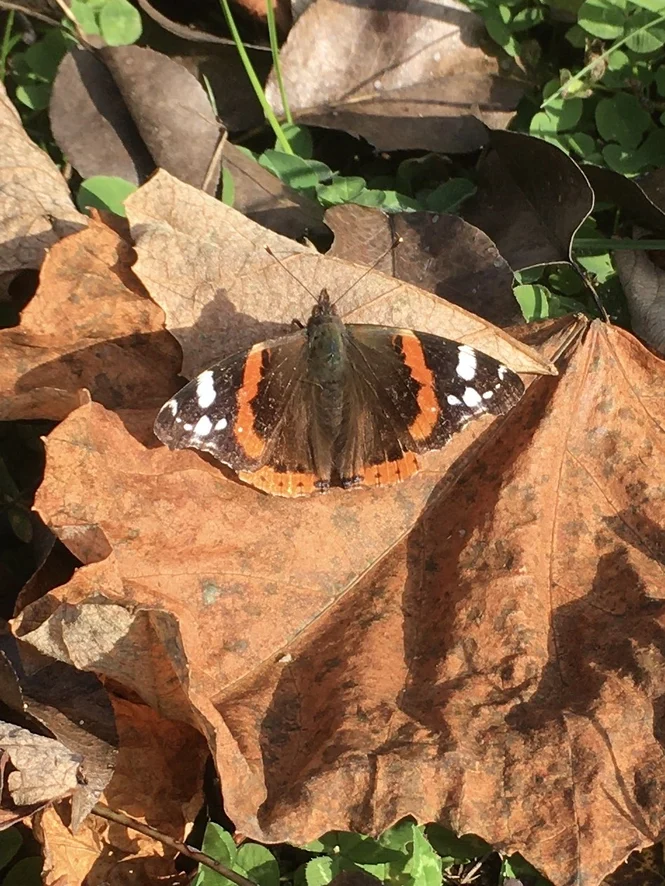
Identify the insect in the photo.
Vanessa atalanta
